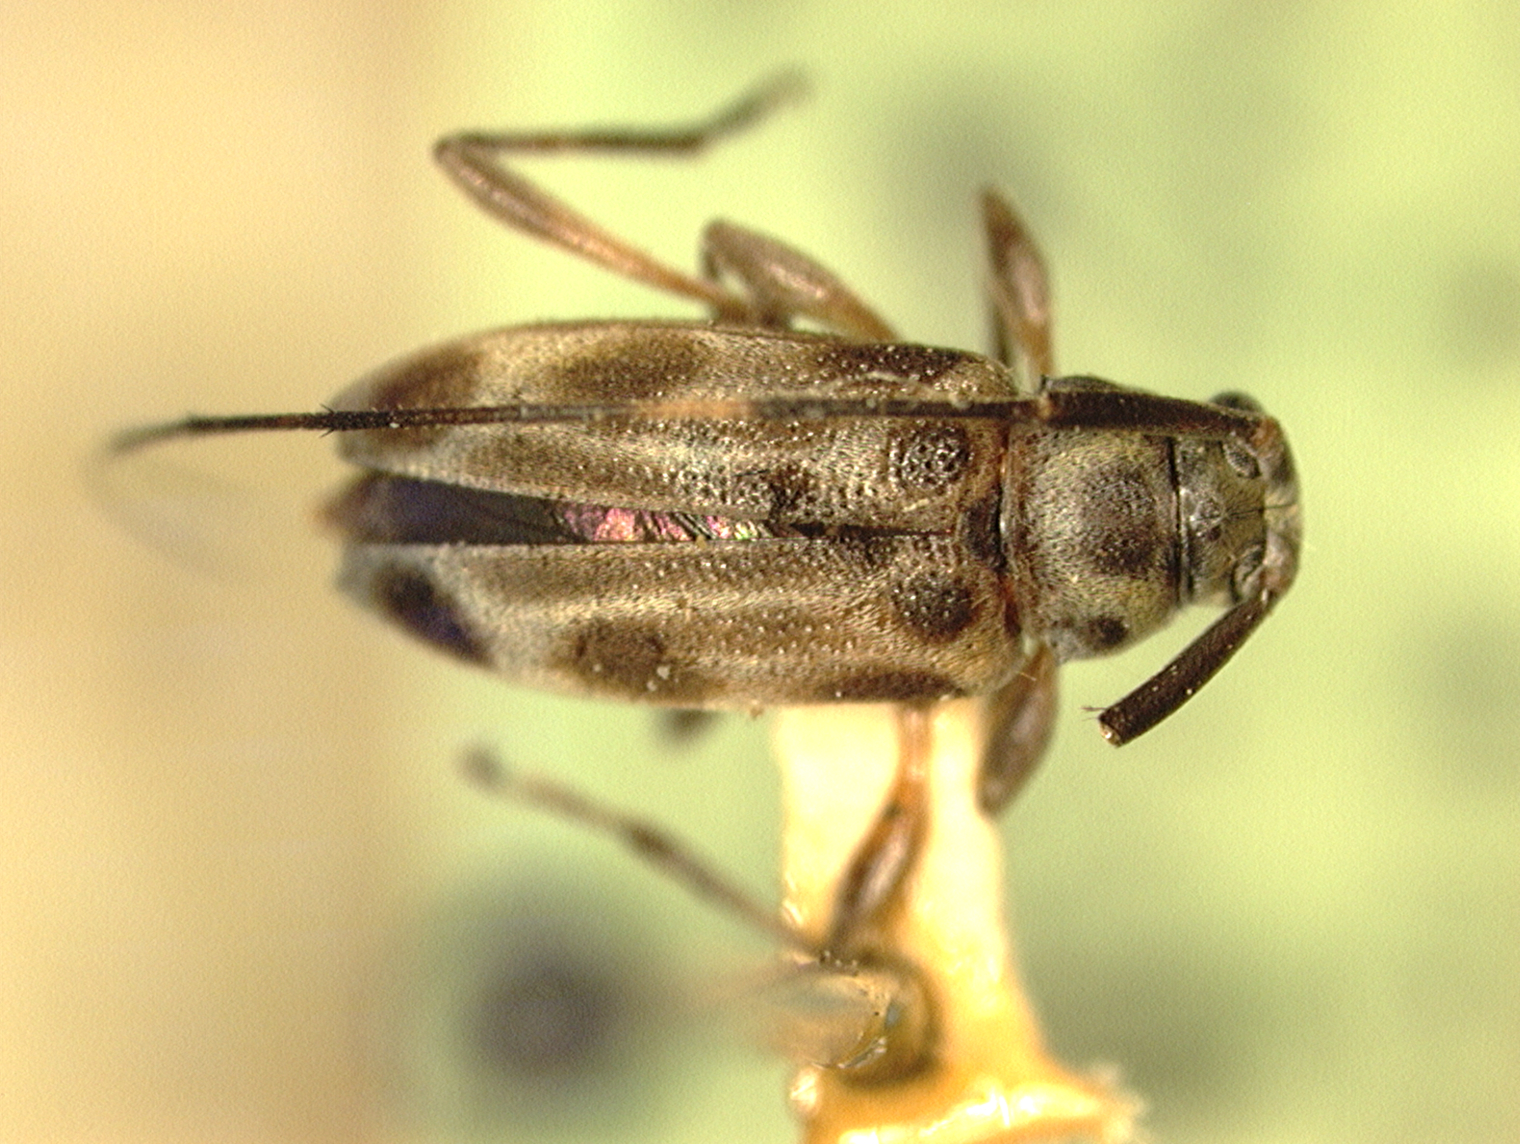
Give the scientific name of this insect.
Lepturges proximus
